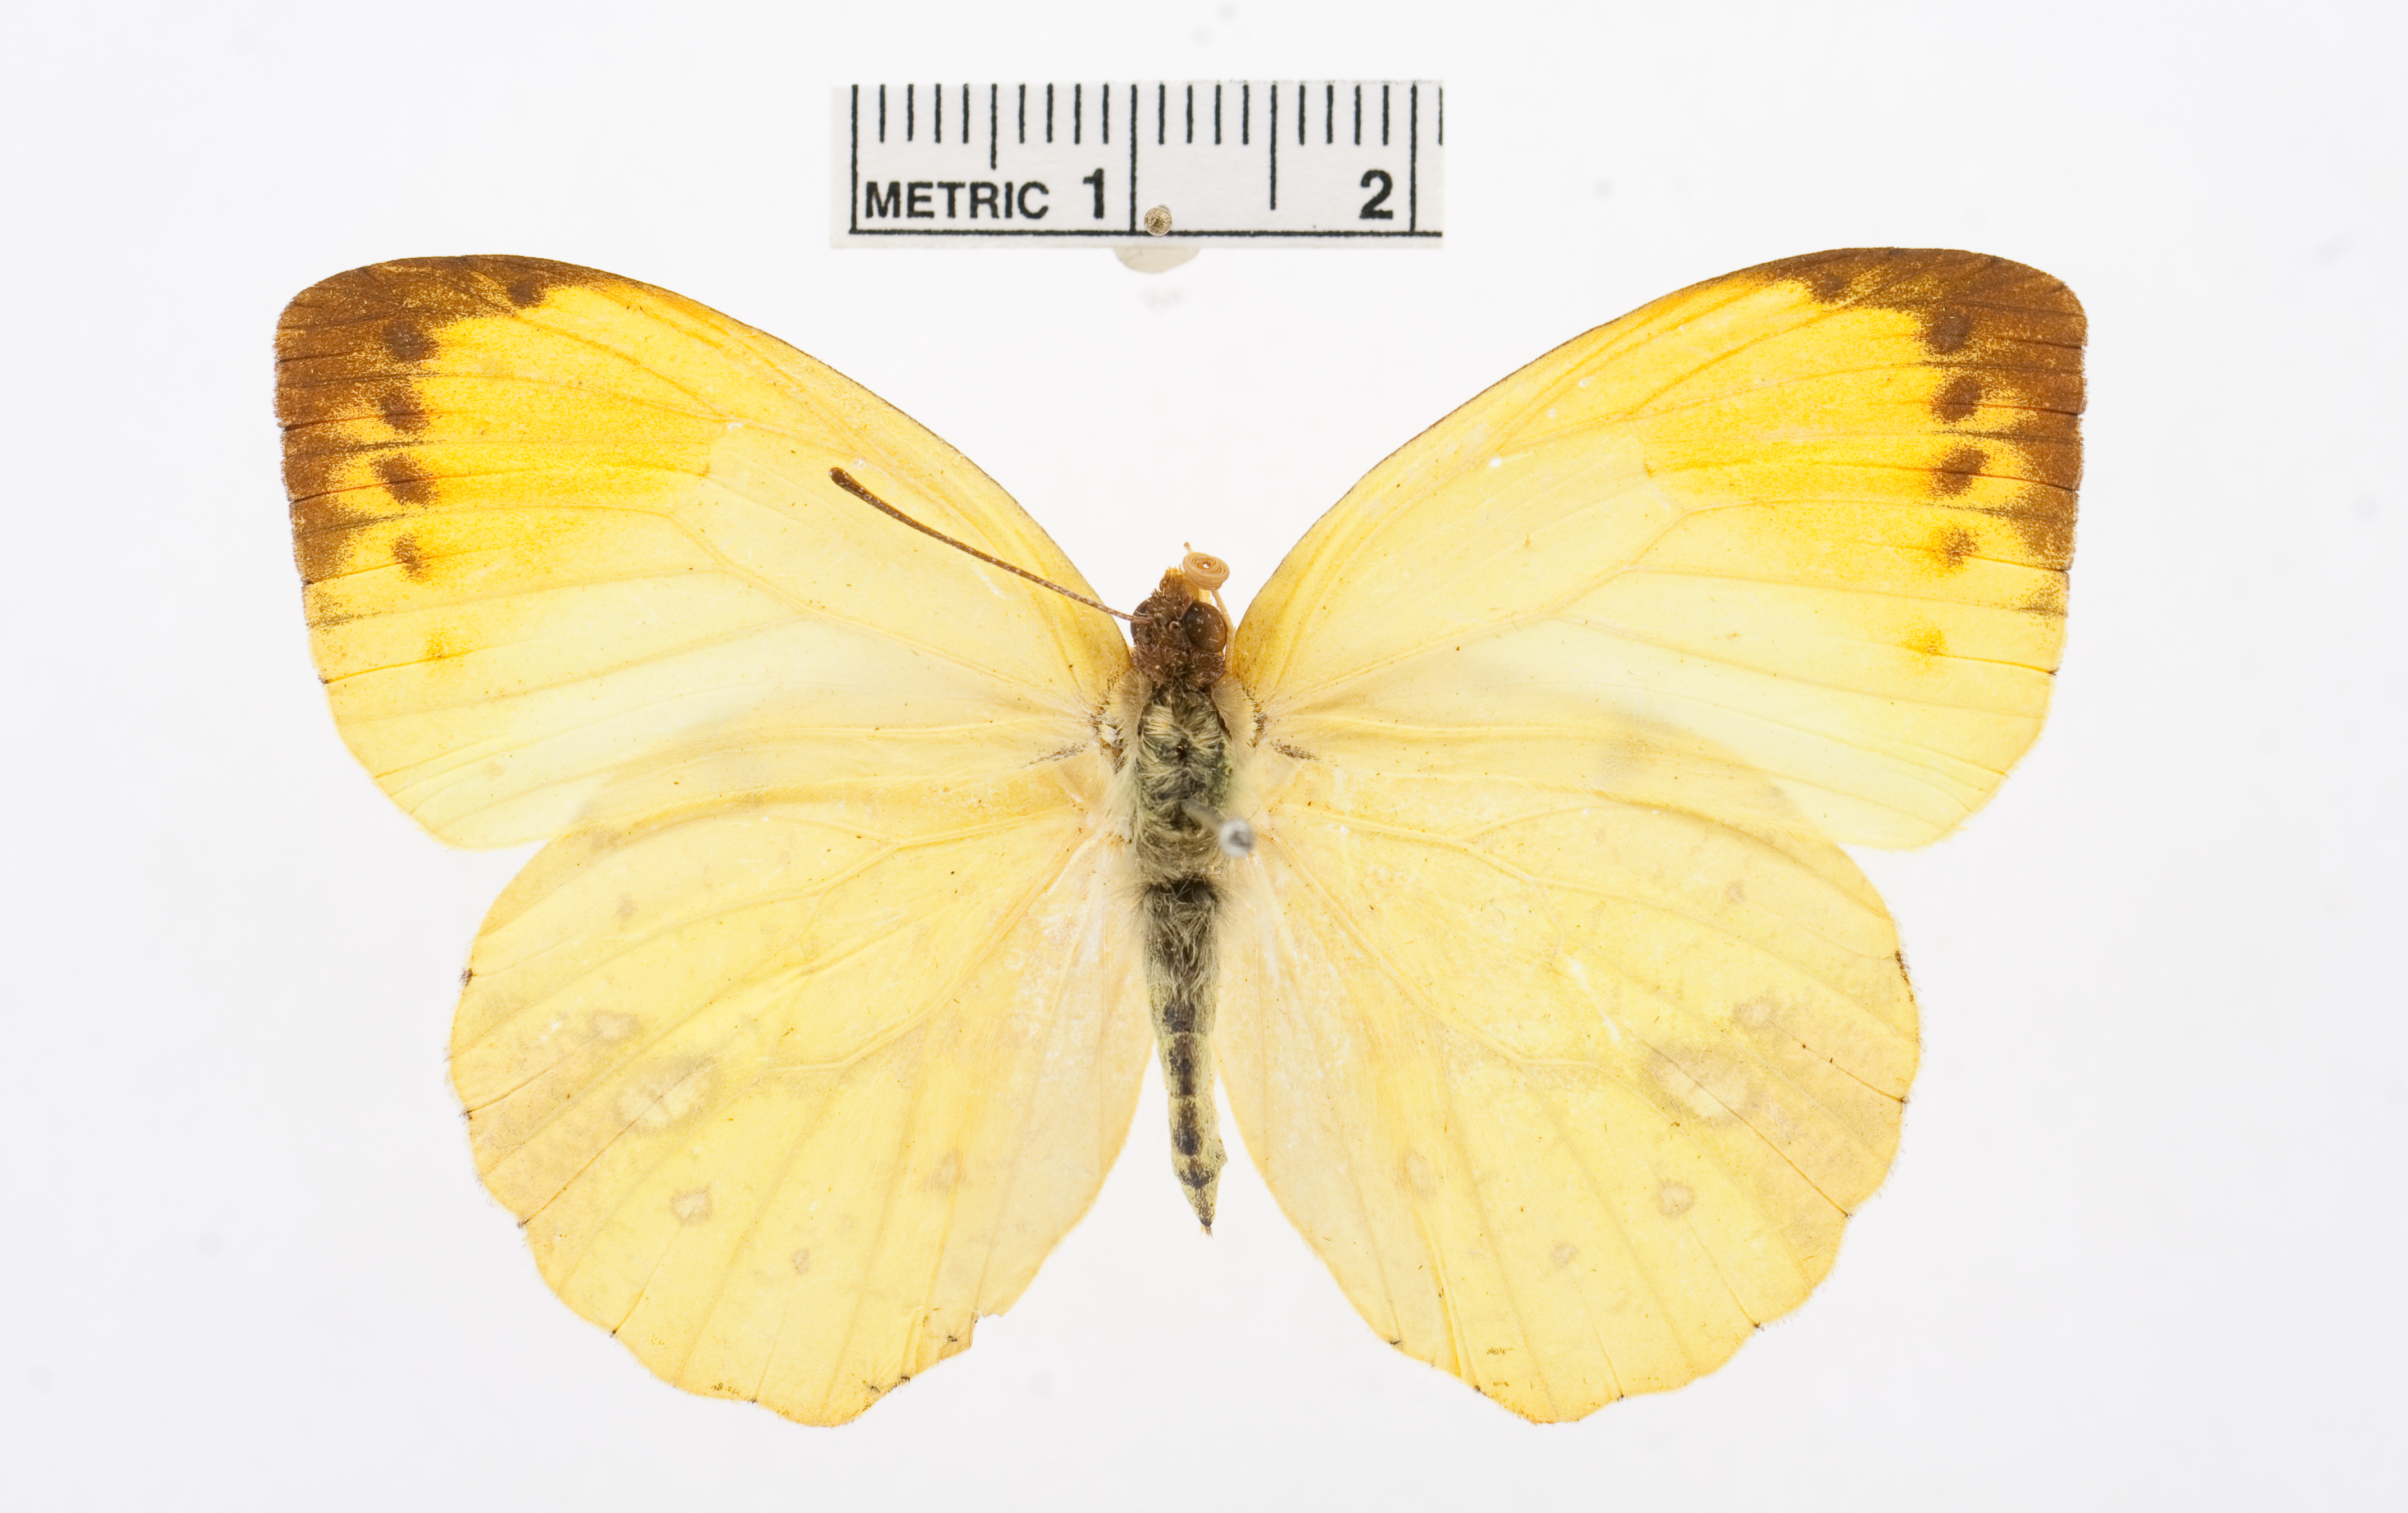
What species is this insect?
Eronia leda
